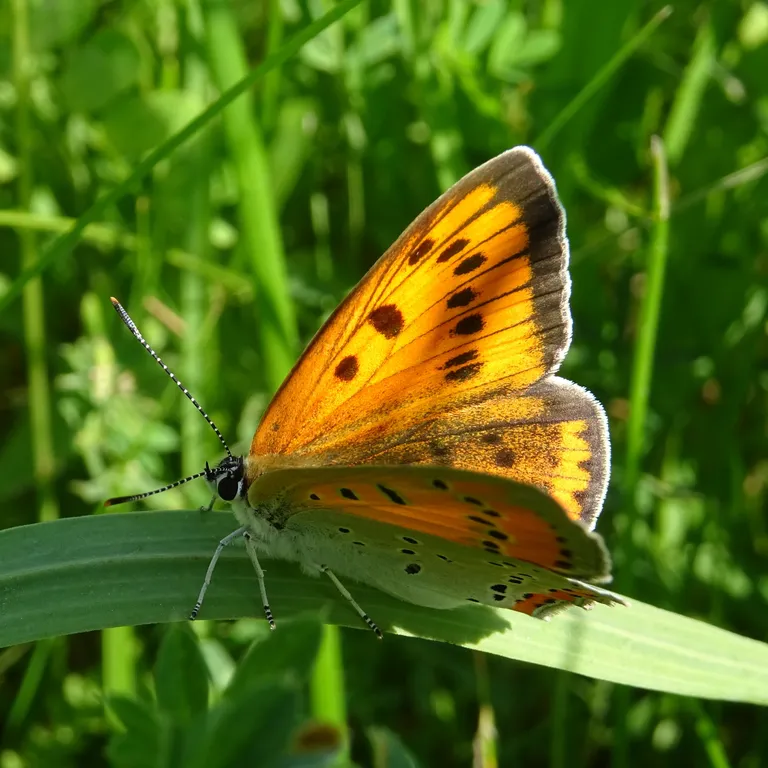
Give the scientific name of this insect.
Lycaena dispar
